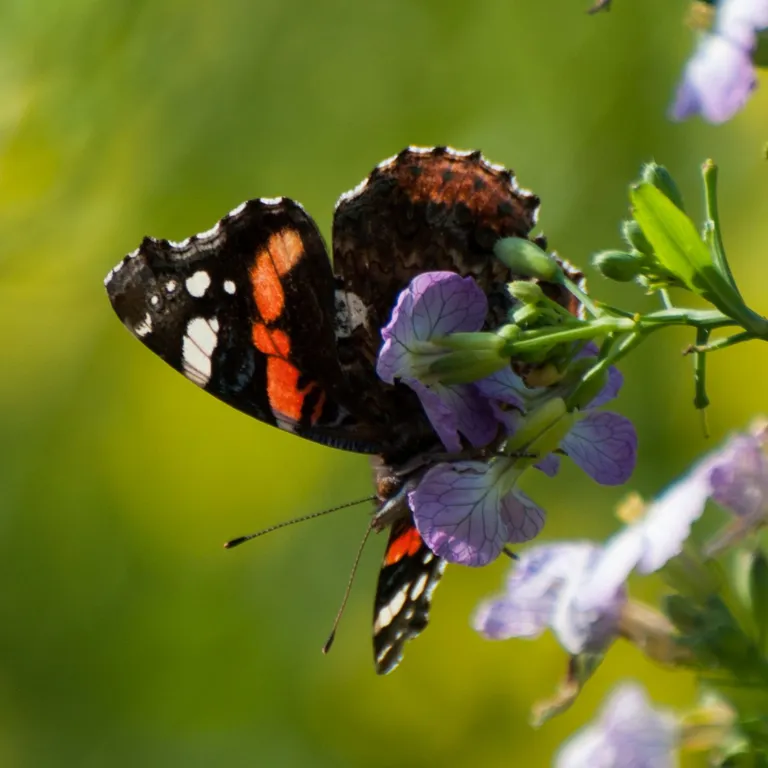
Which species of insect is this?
Vanessa atalanta
